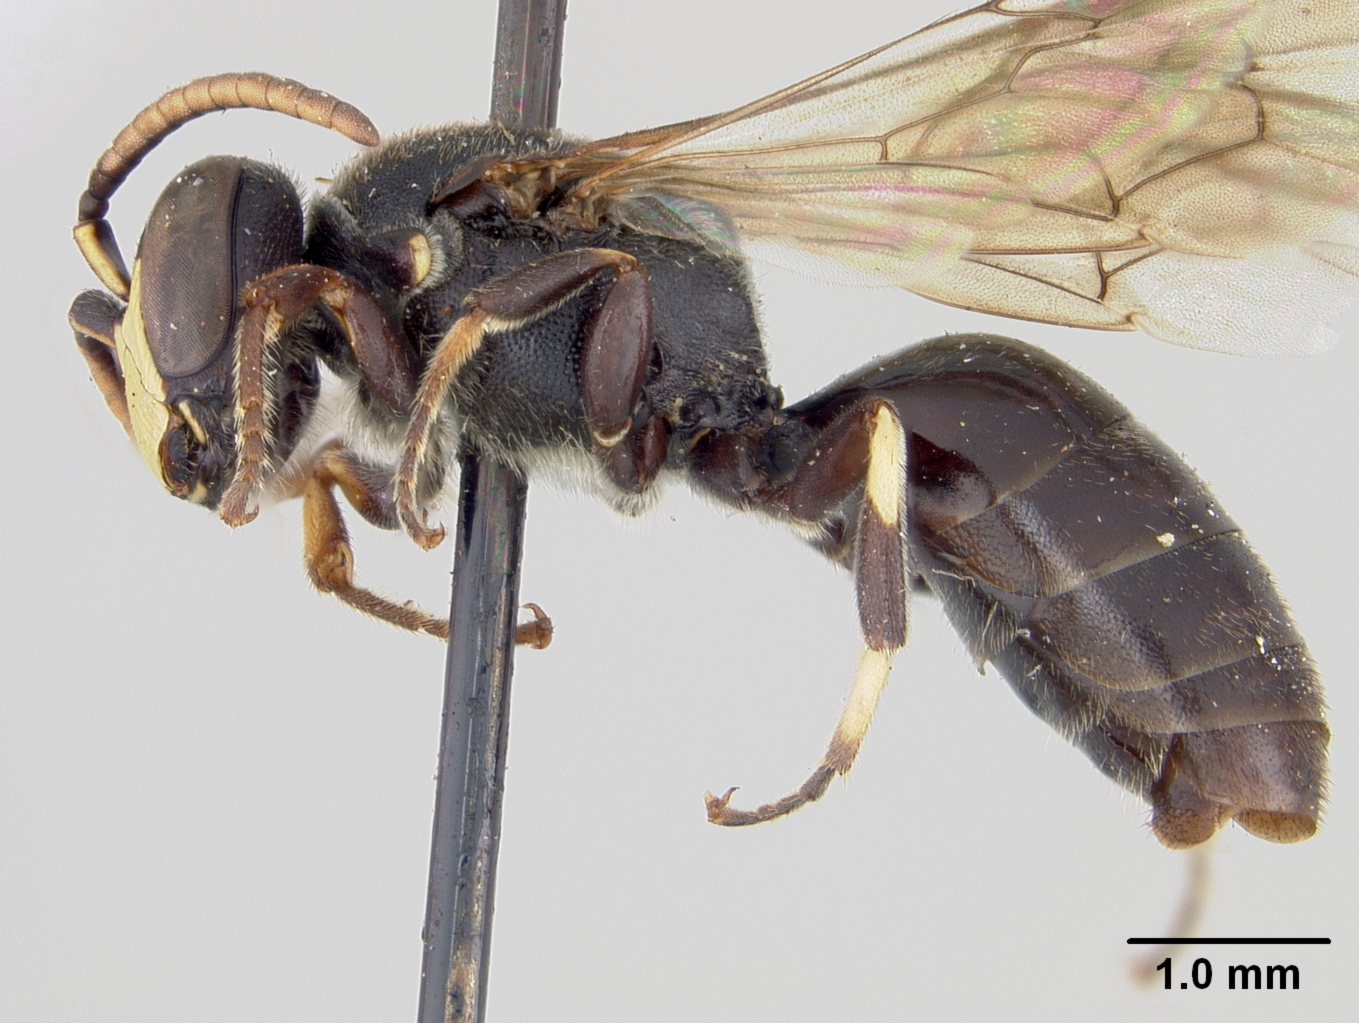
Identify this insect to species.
Hylaeus monticola
